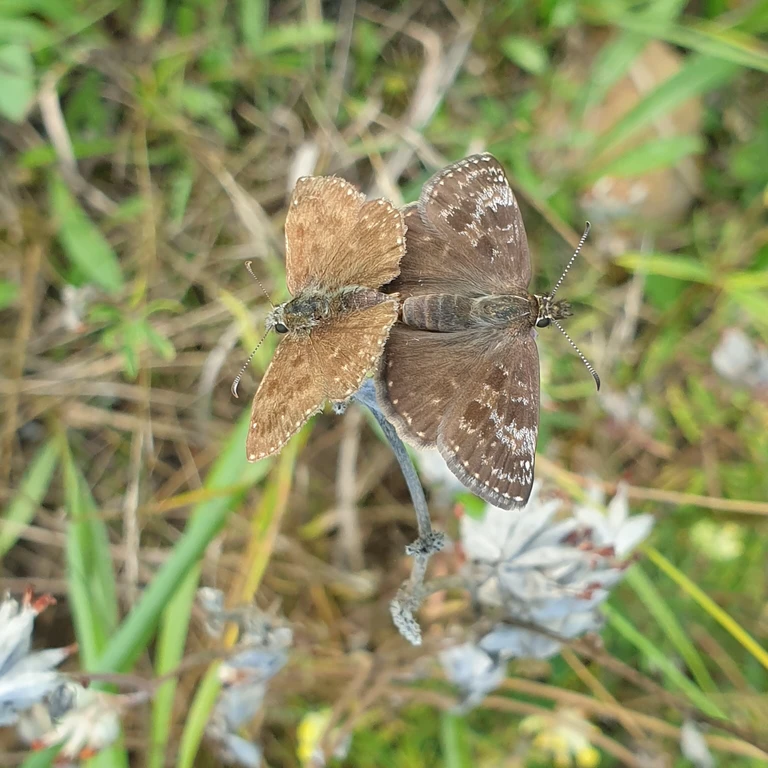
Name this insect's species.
Erynnis tages
